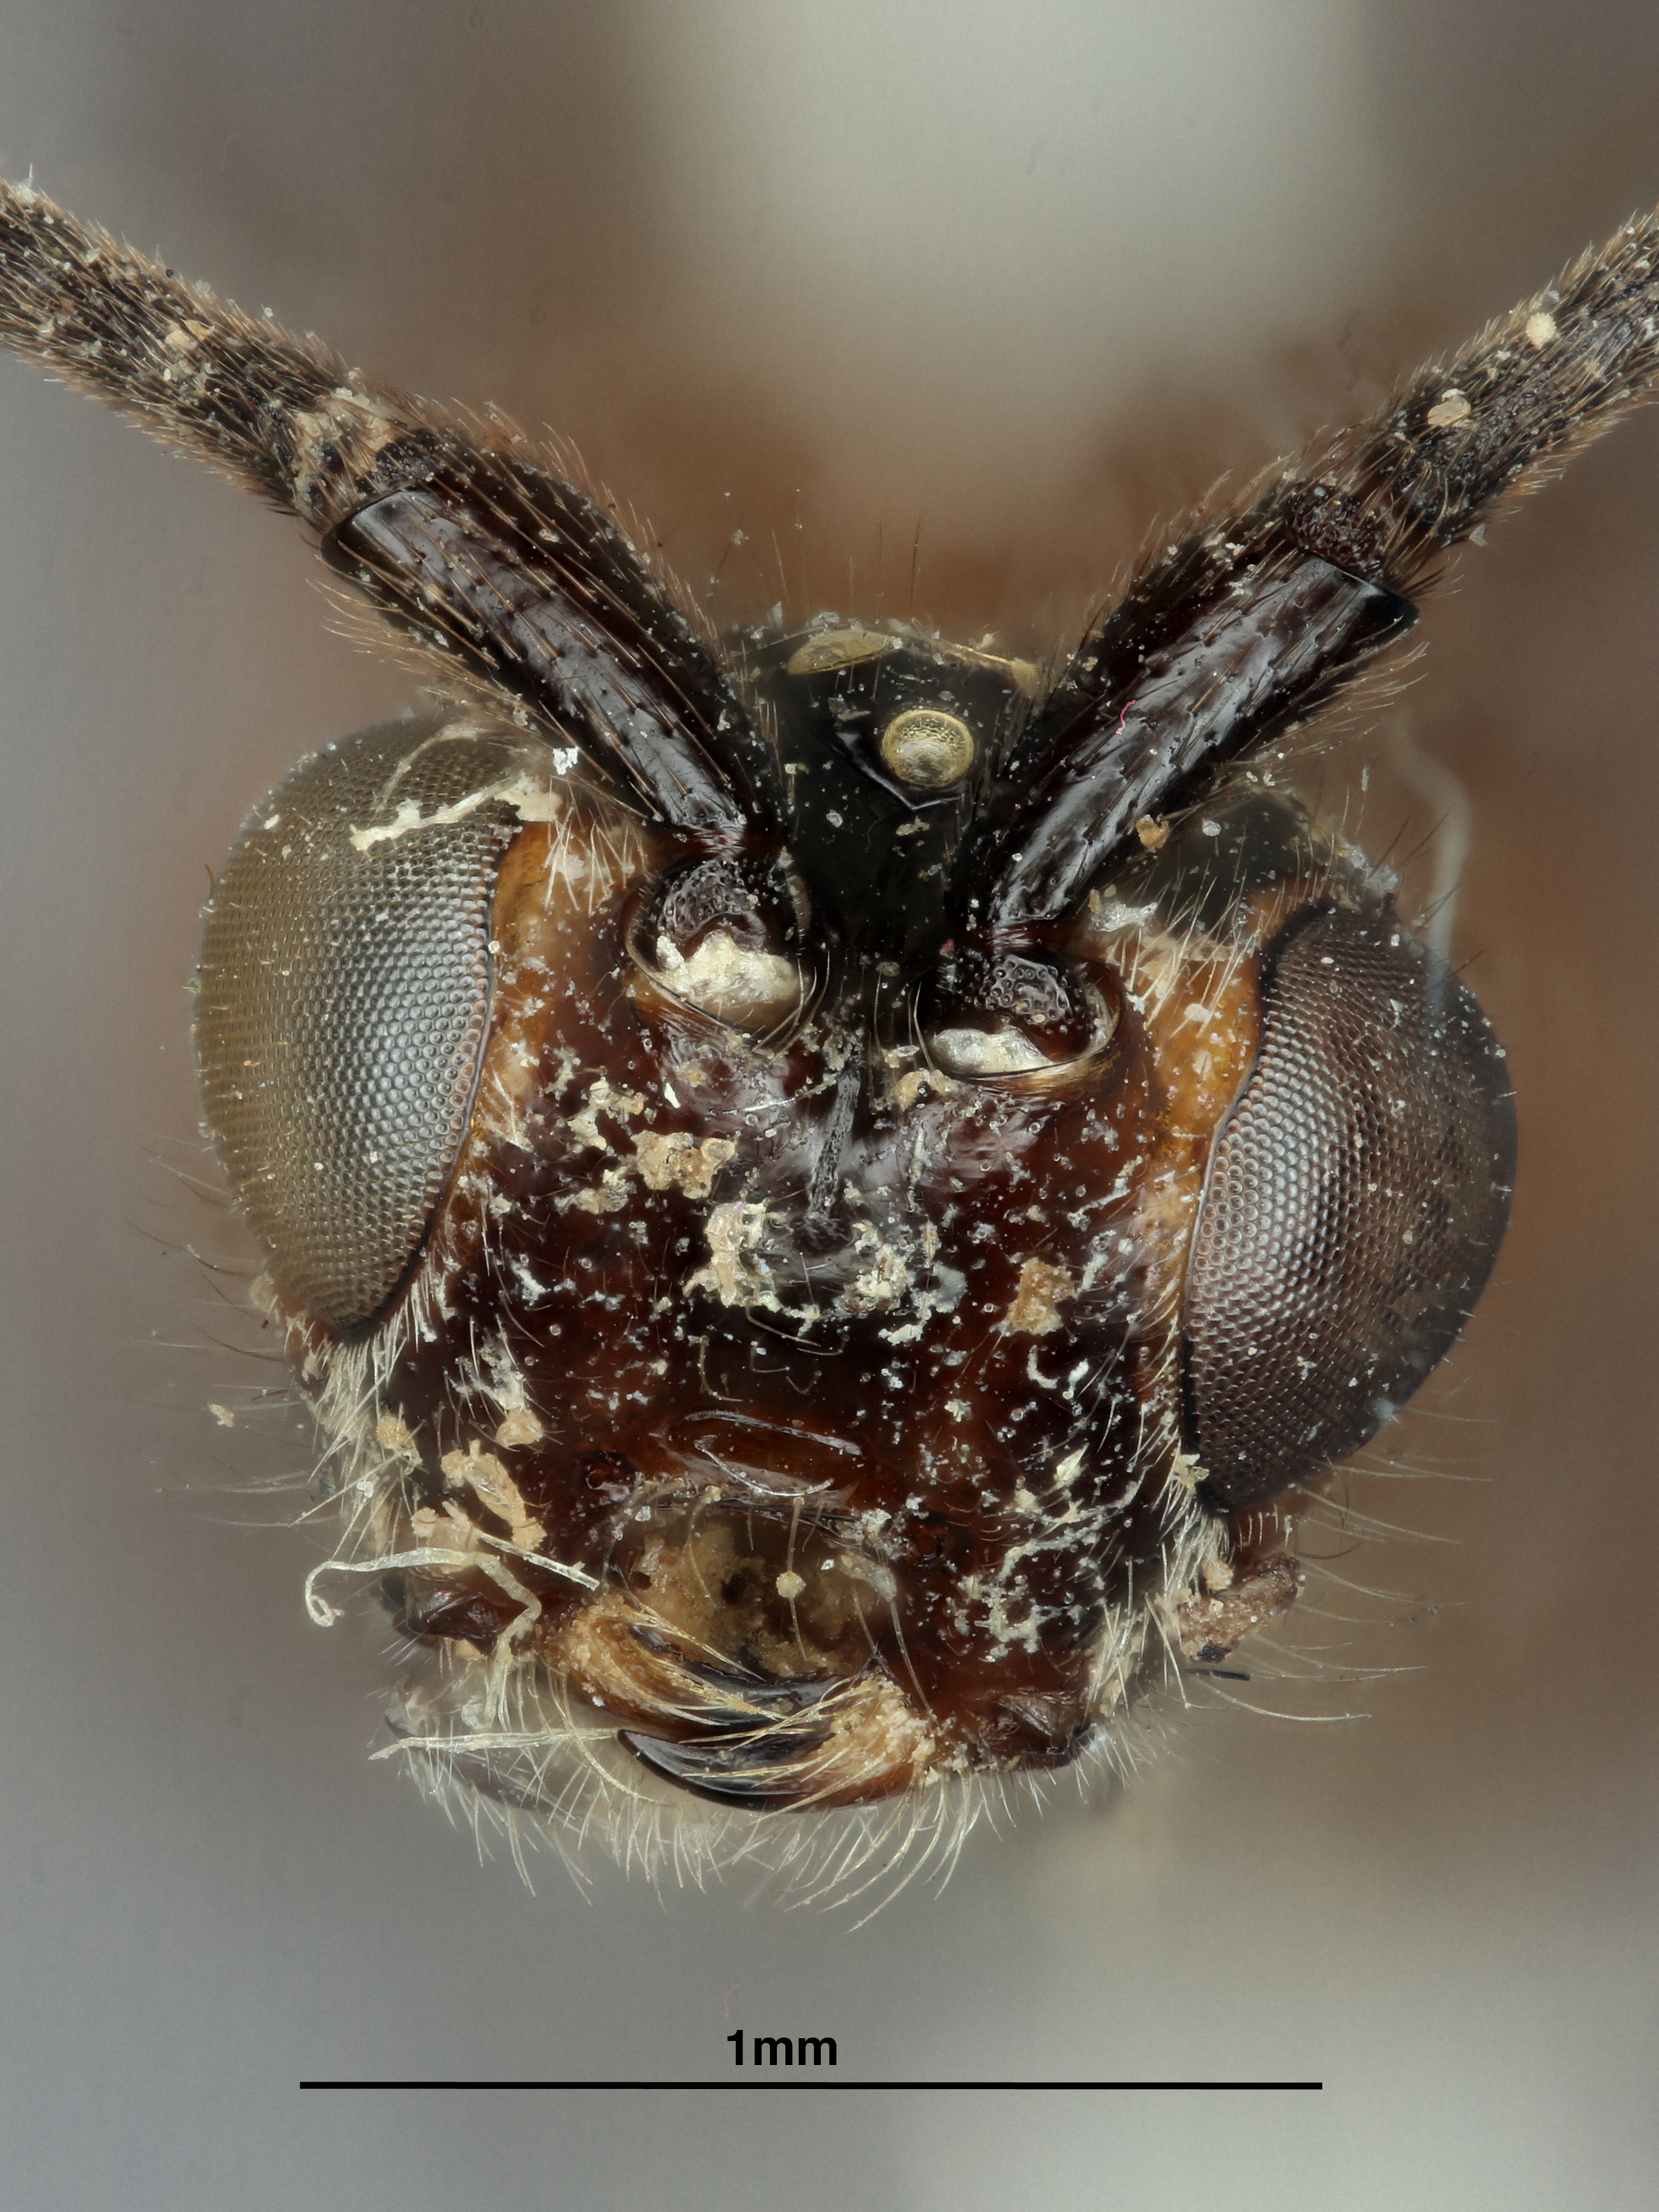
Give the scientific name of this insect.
Bracon montanensis
